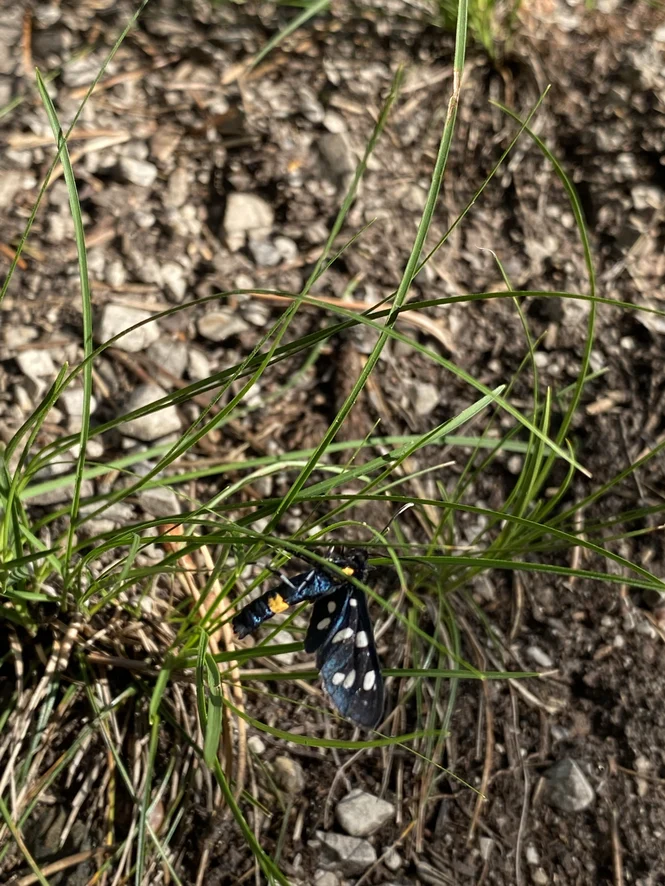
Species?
Amata phegea
